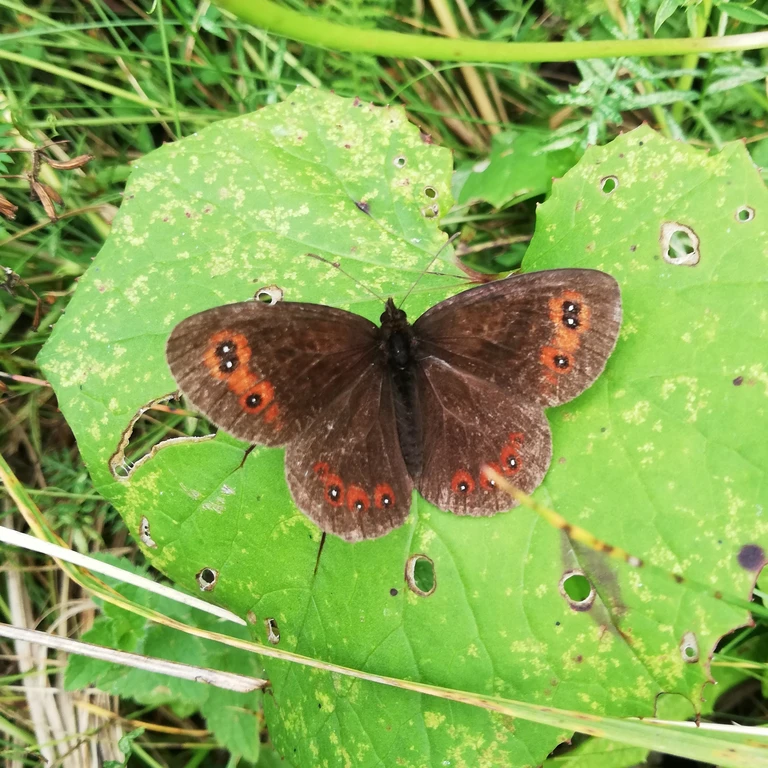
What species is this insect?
Erebia aethiops
